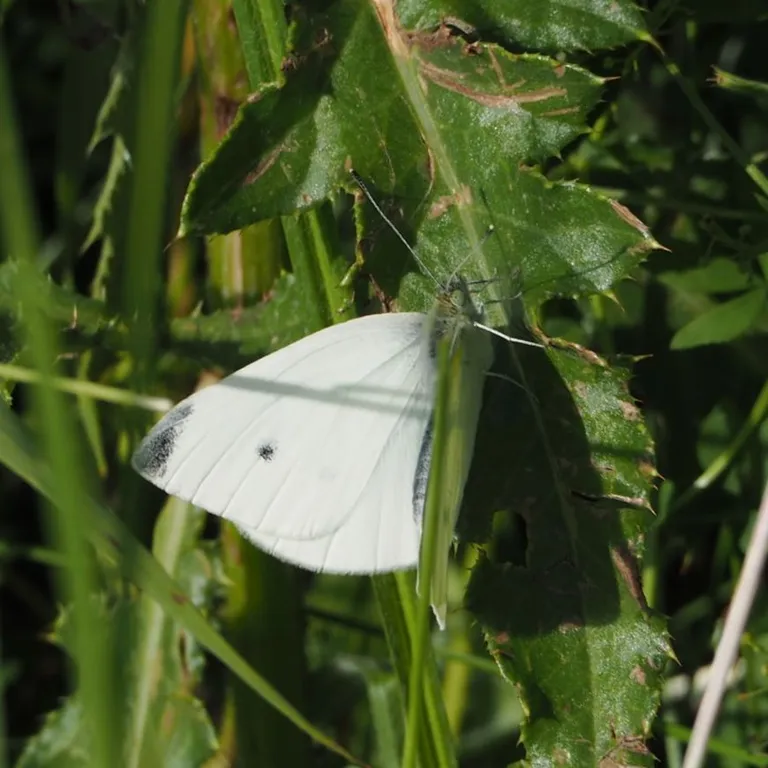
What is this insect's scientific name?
Pieris rapae
